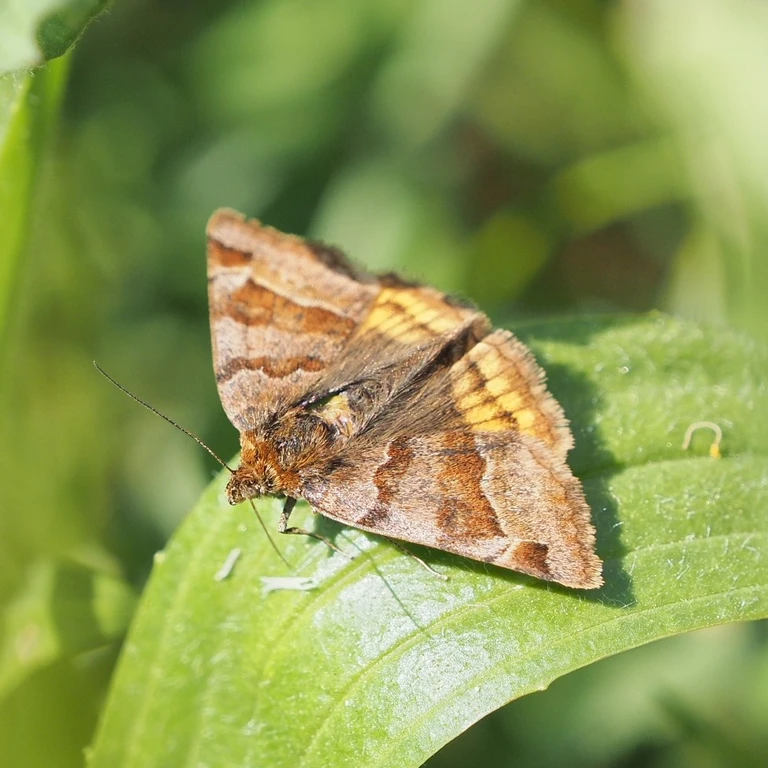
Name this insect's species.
Euclidia glyphica
